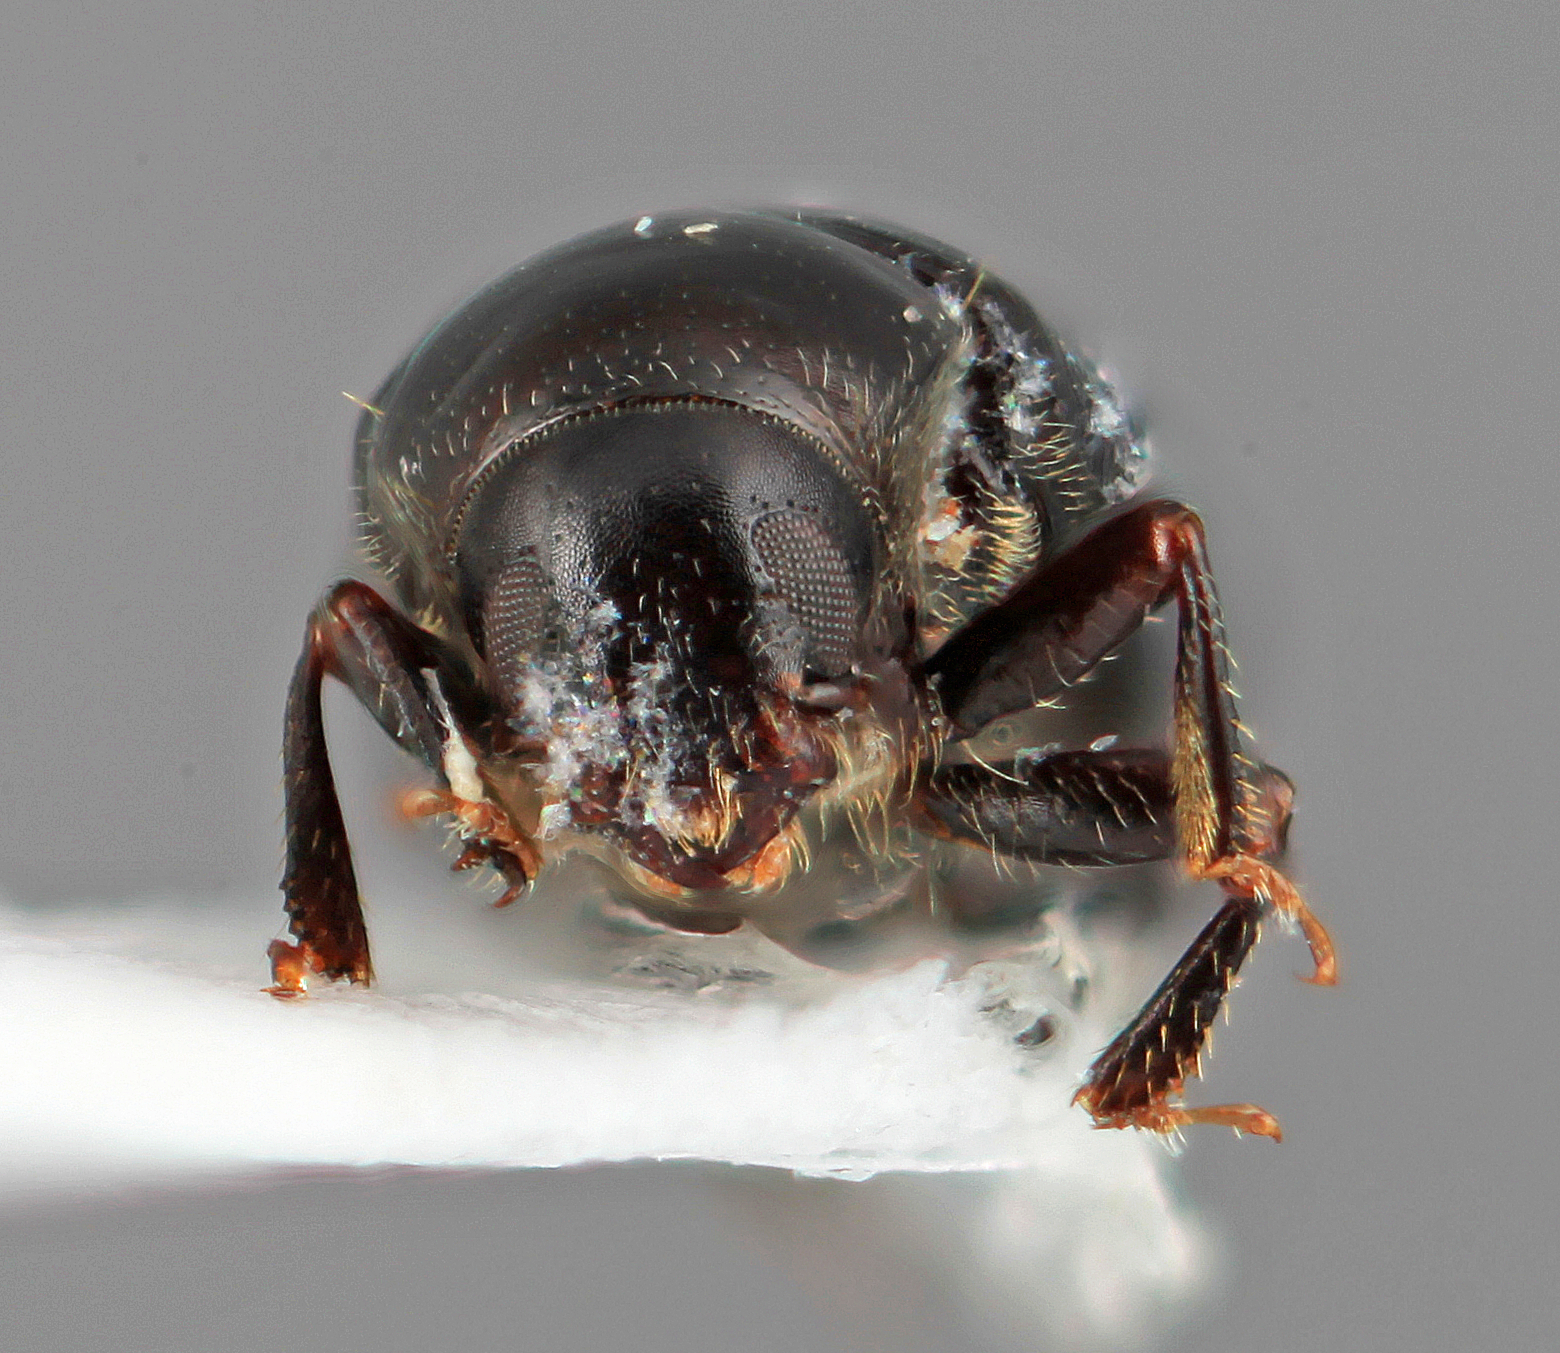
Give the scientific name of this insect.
Scolytodes ageratina
